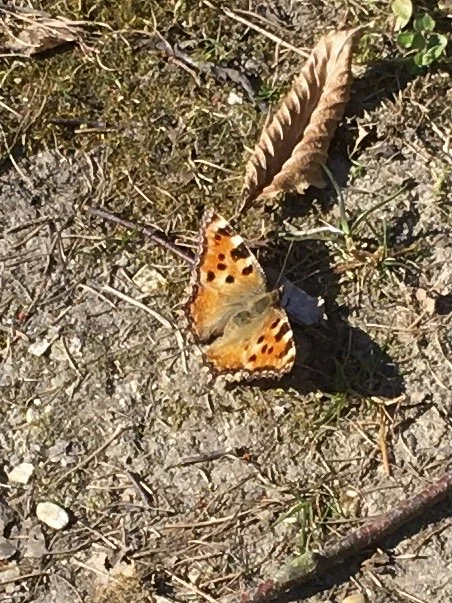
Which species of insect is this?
Nymphalis polychloros
